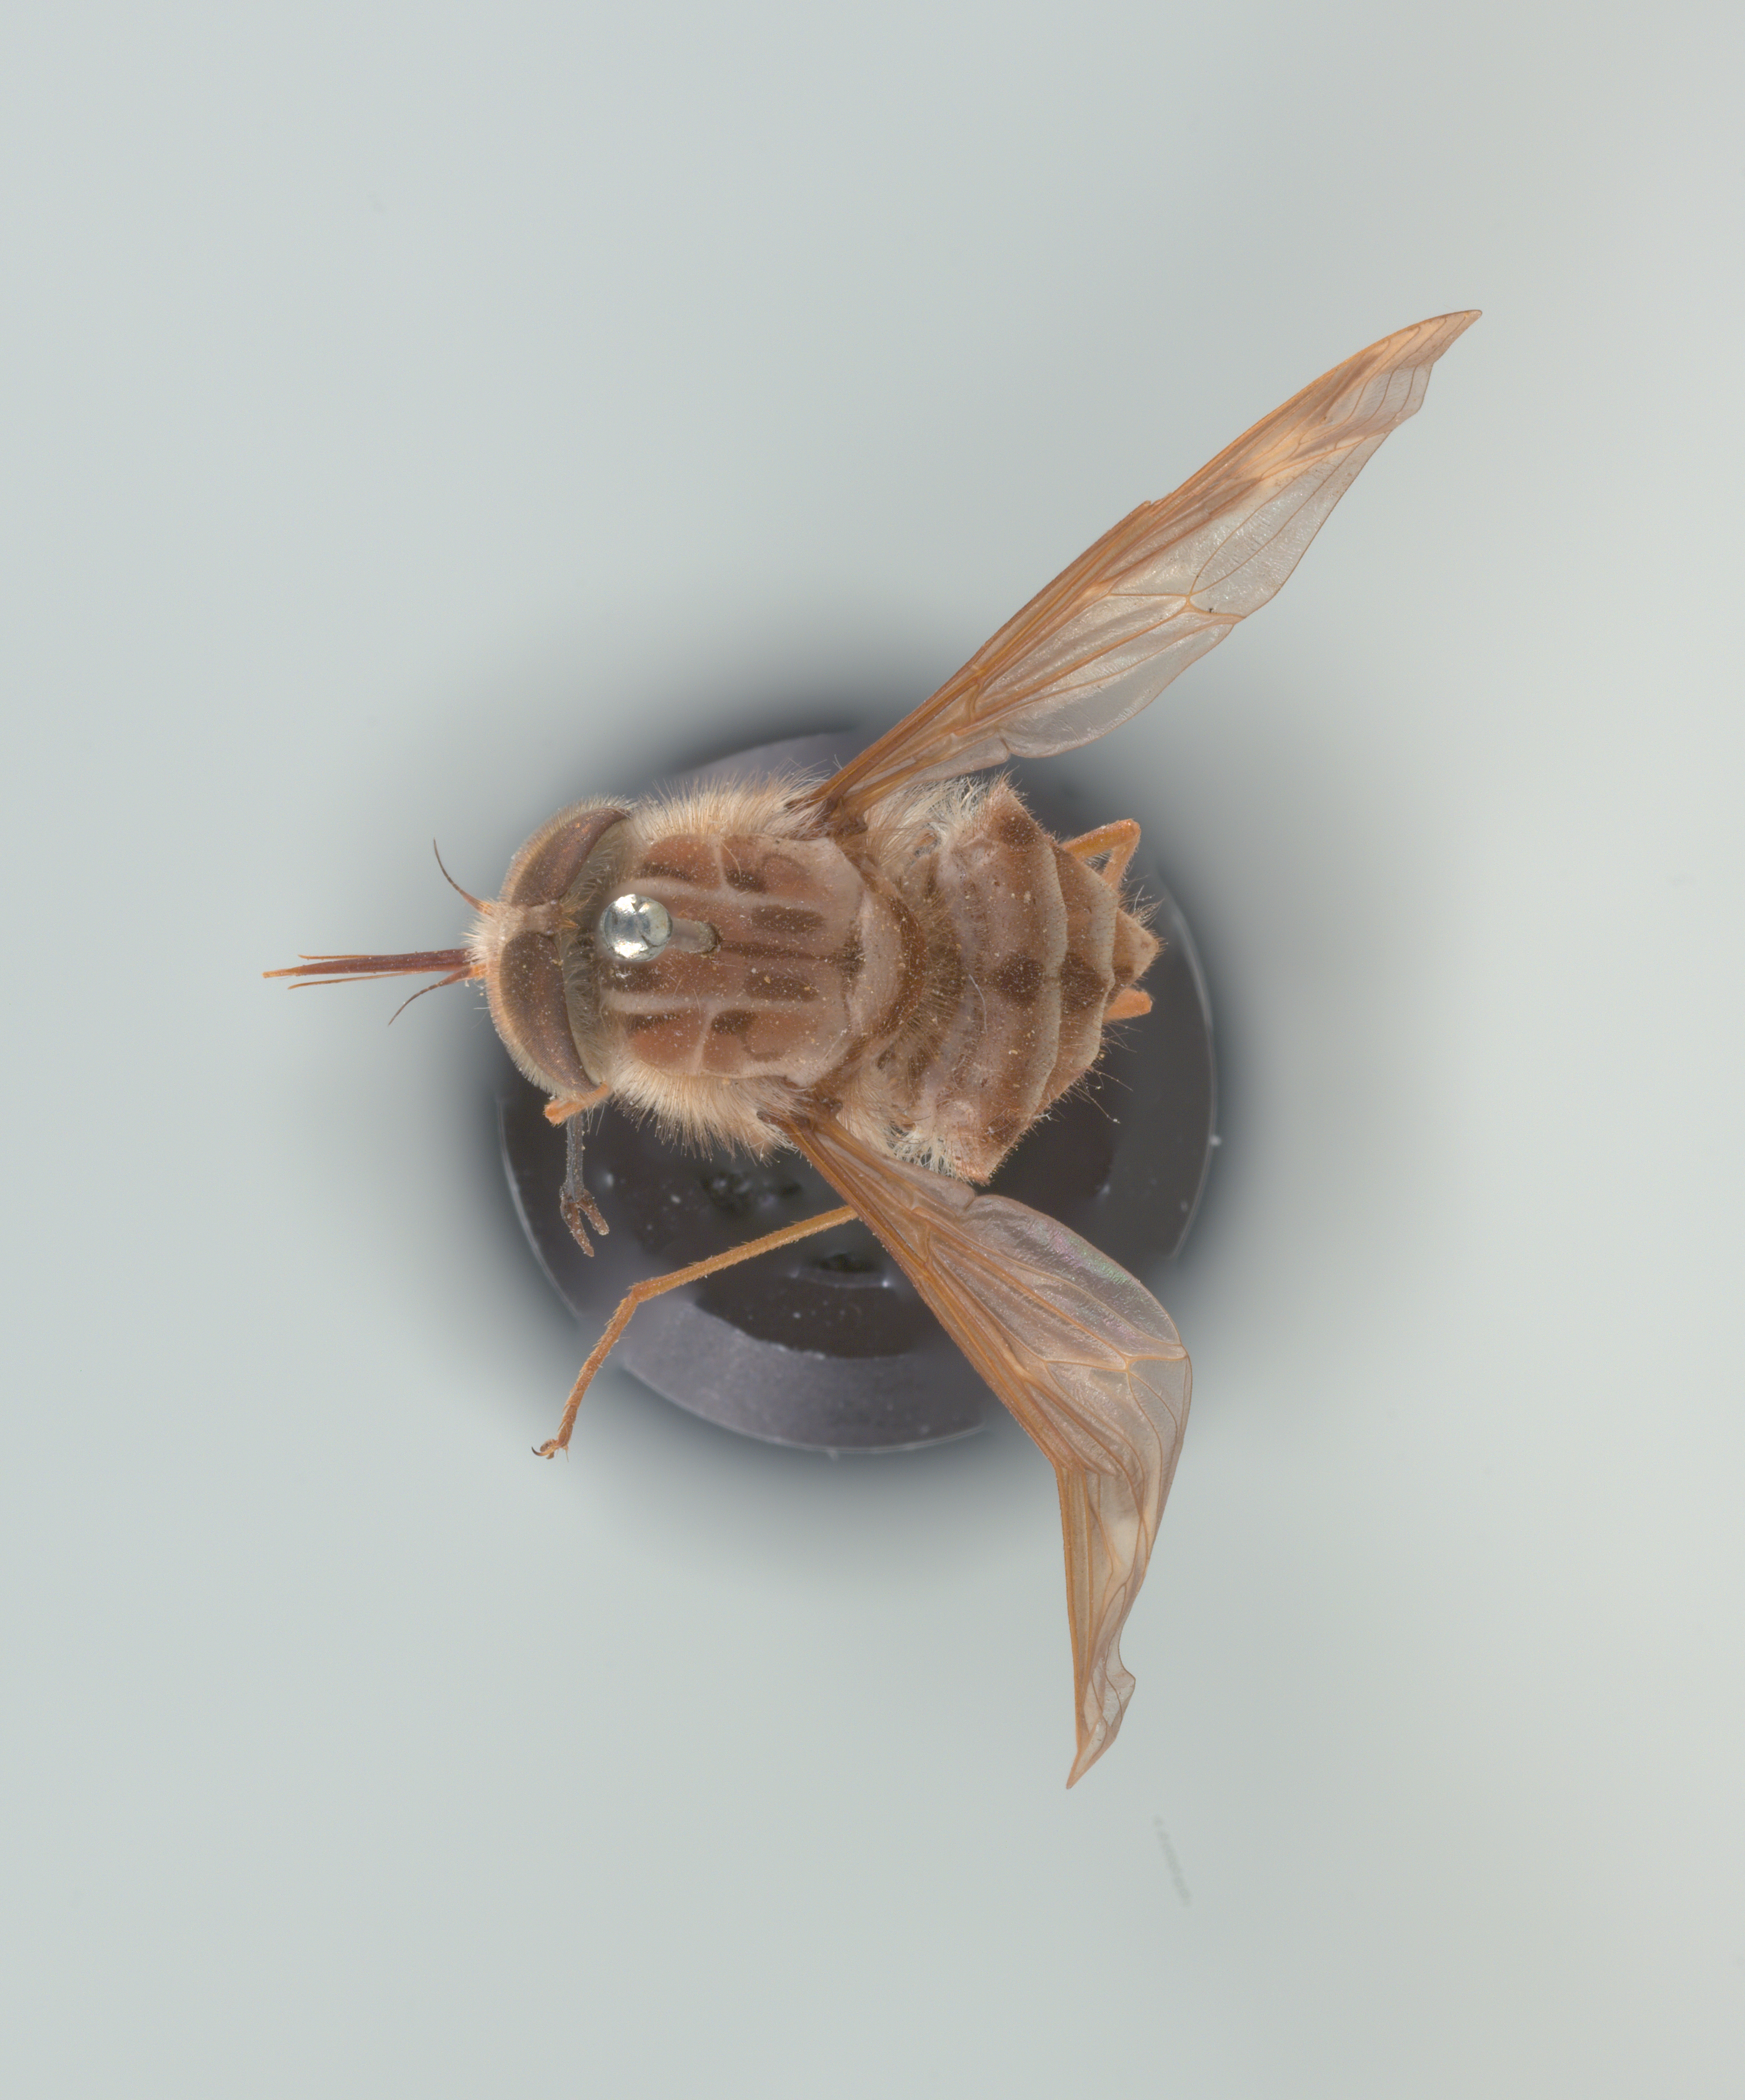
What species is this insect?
Hirmoneura nubipennis (also Trichophthalma nubipennis)
